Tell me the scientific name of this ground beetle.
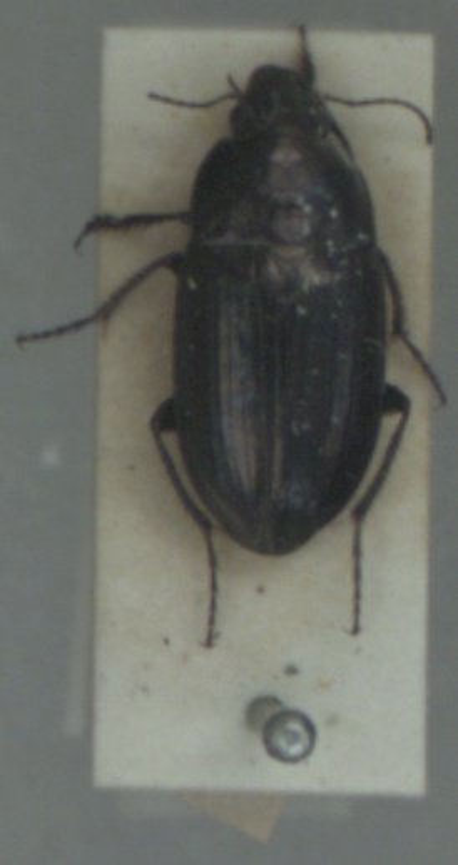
Amara famelica
